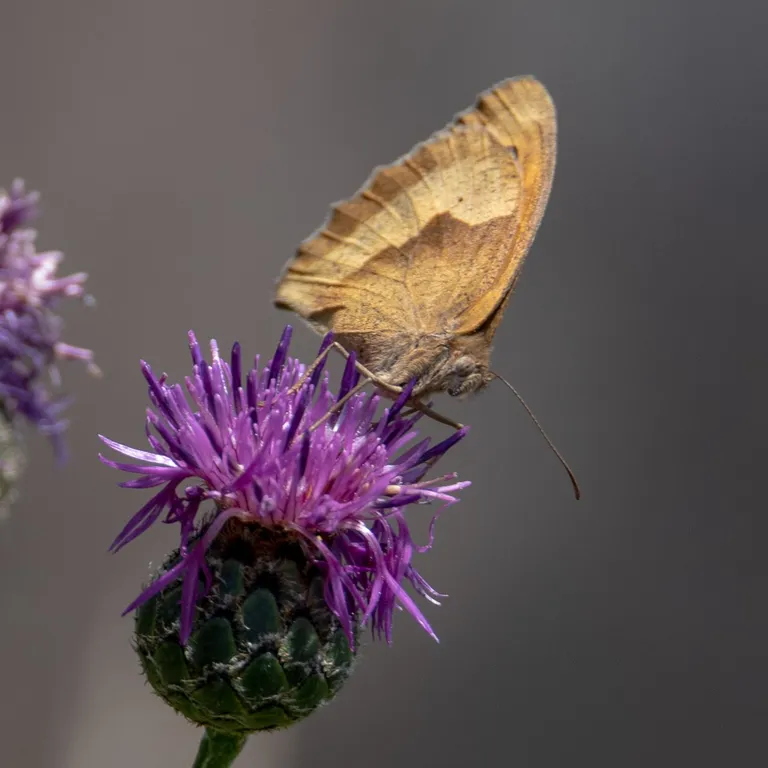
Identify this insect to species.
Maniola jurtina
